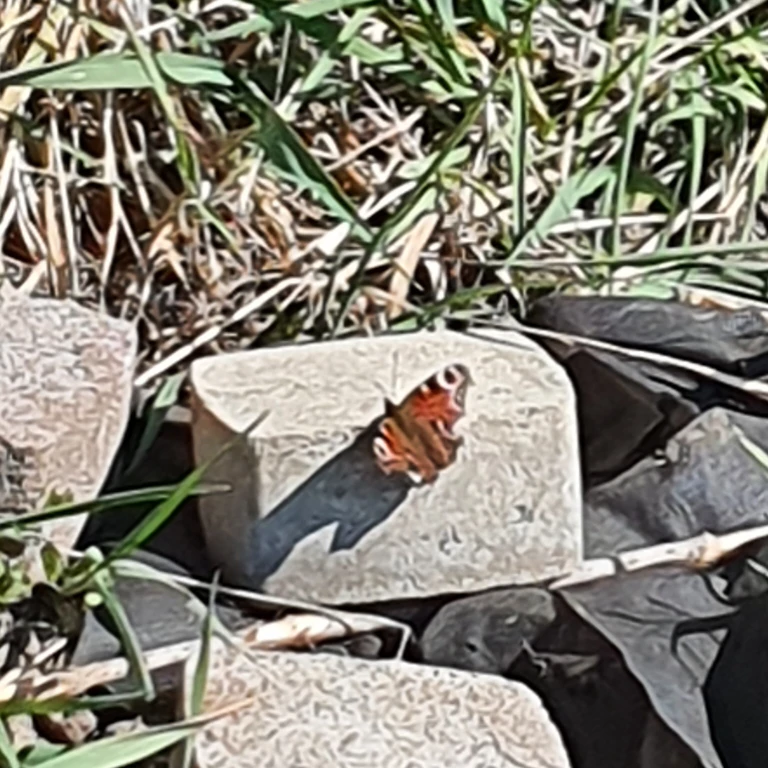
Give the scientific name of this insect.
Aglais io
